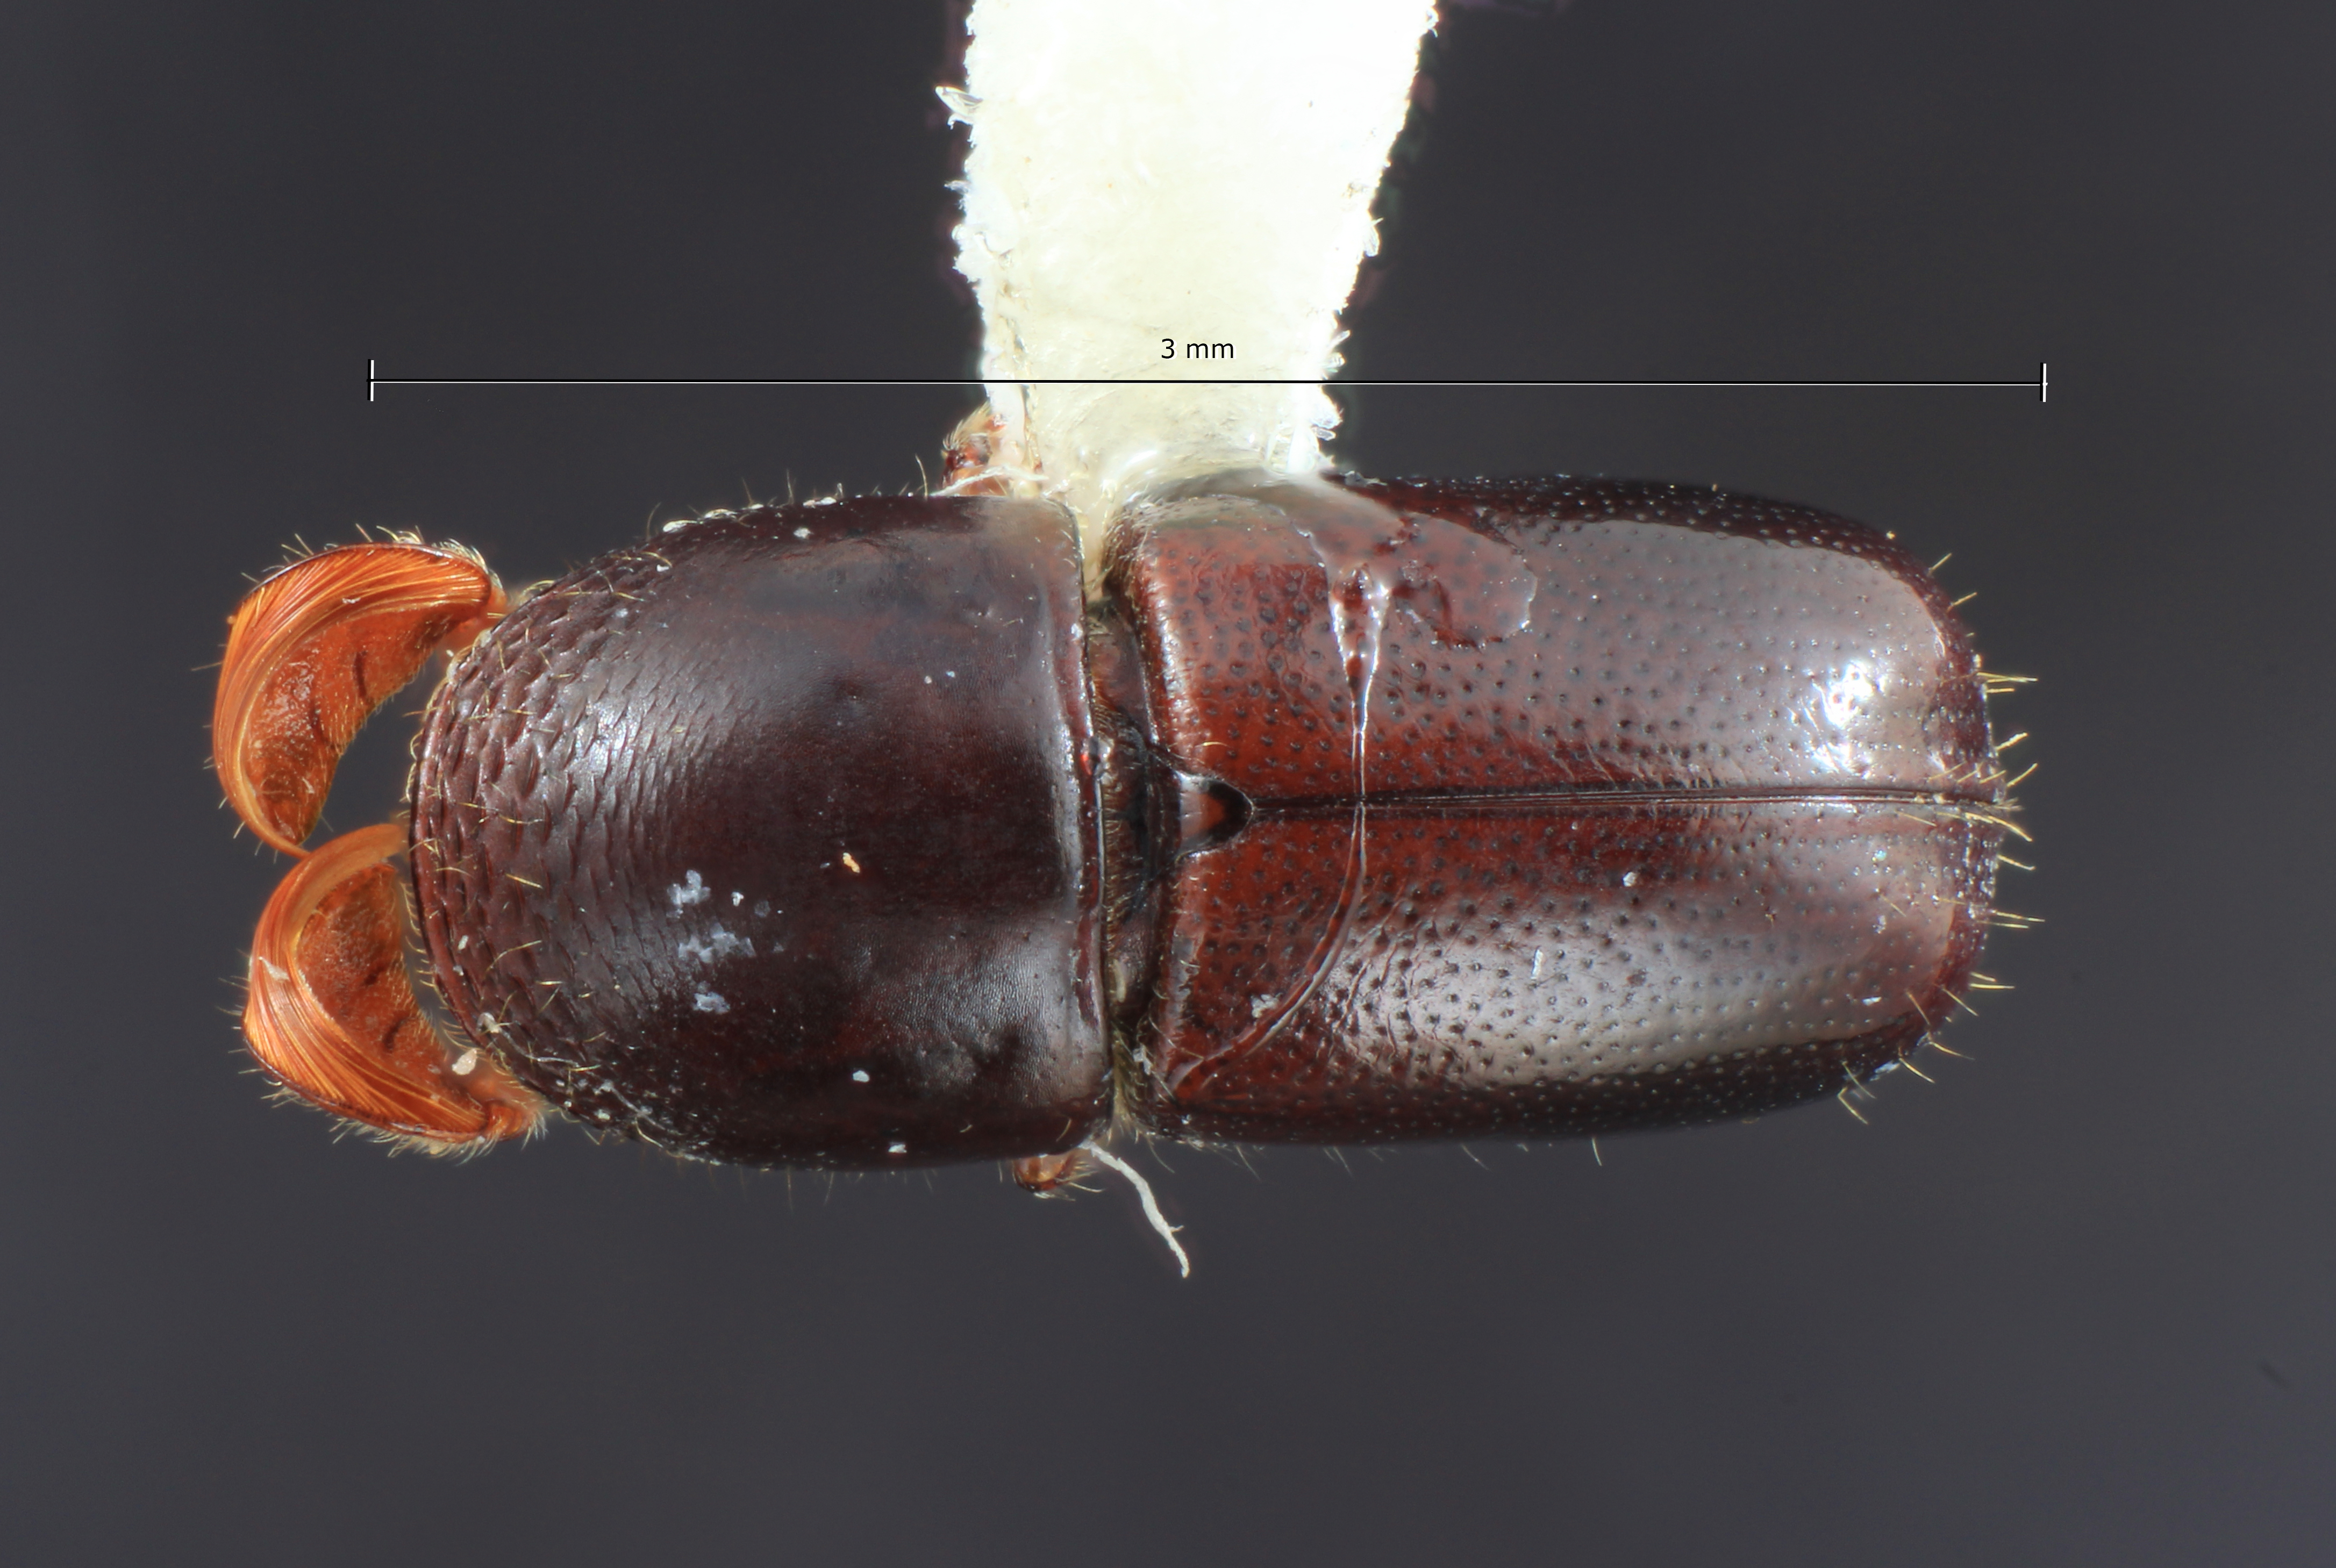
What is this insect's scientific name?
Corthylus letzneri
